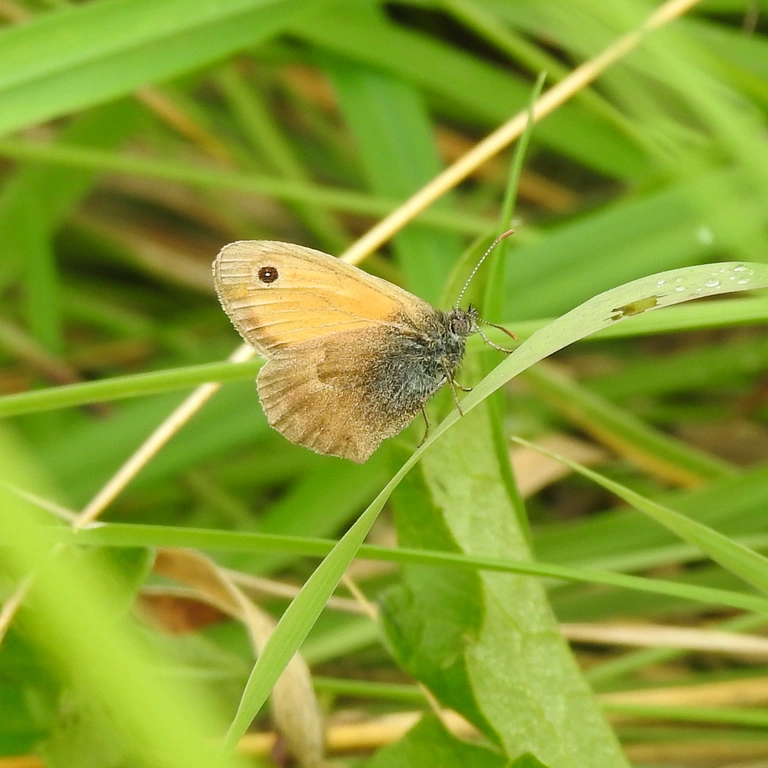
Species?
Coenonympha pamphilus
